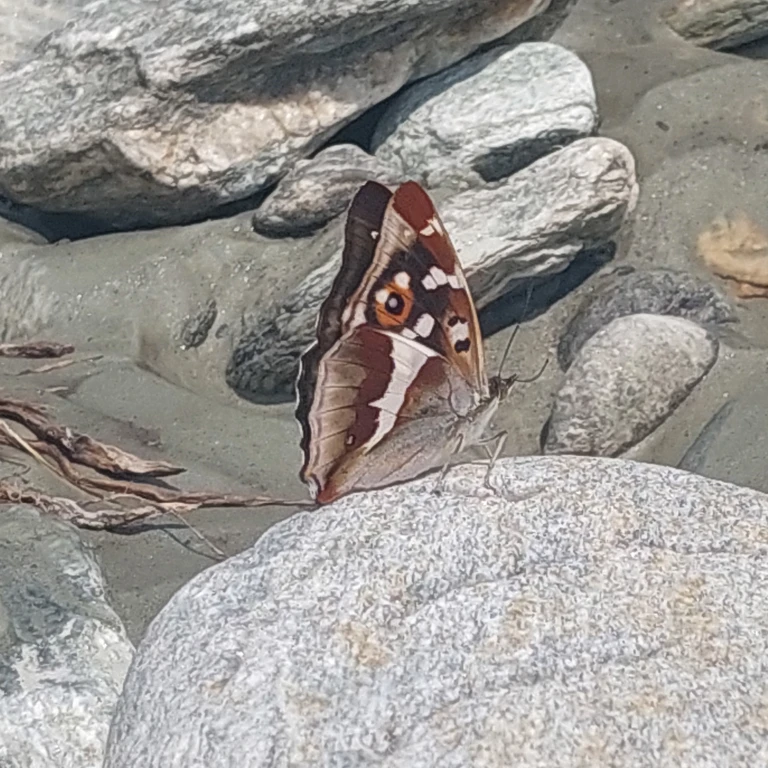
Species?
Apatura iris
